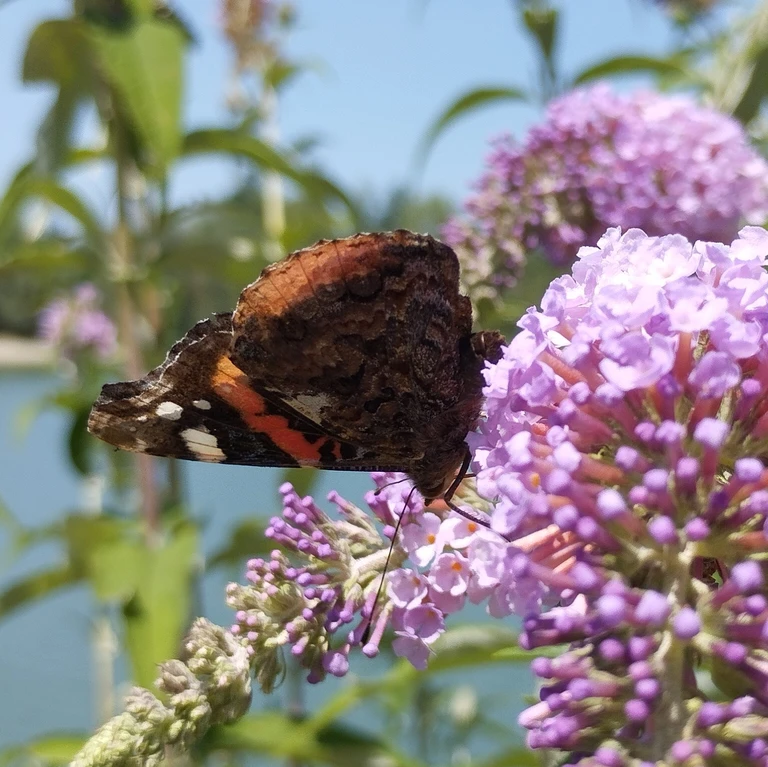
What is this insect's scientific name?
Vanessa atalanta
